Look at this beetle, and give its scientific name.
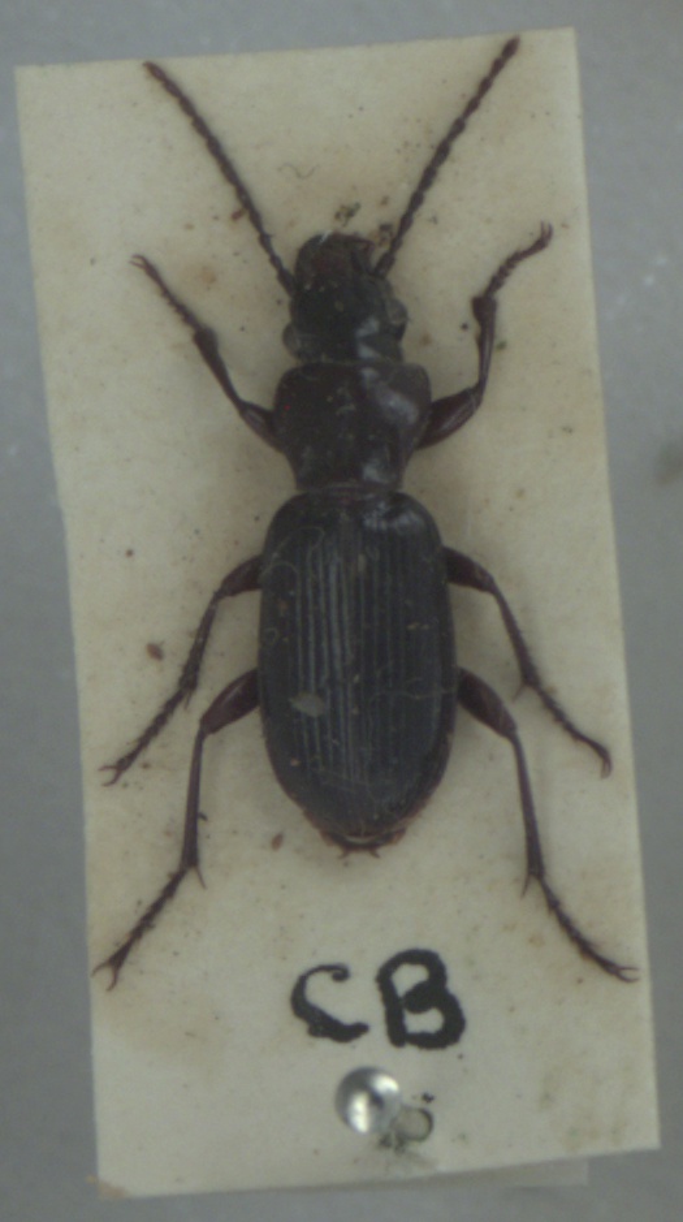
Pterostichus macer
